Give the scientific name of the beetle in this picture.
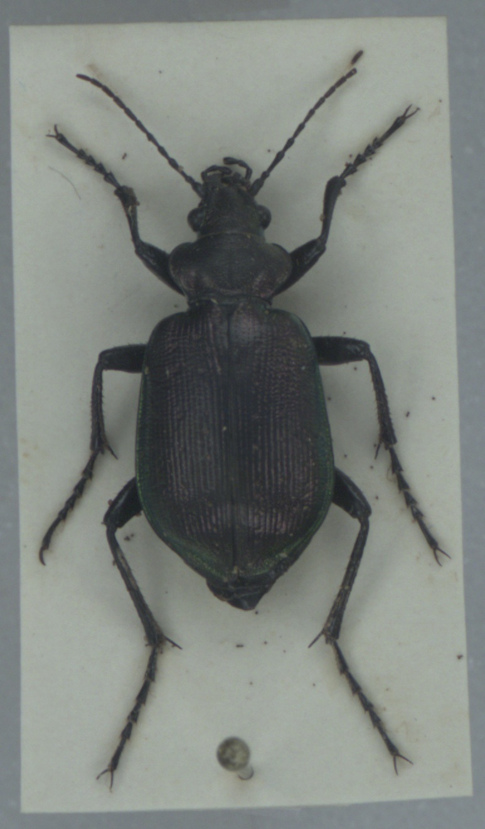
Calosoma inquisitor
